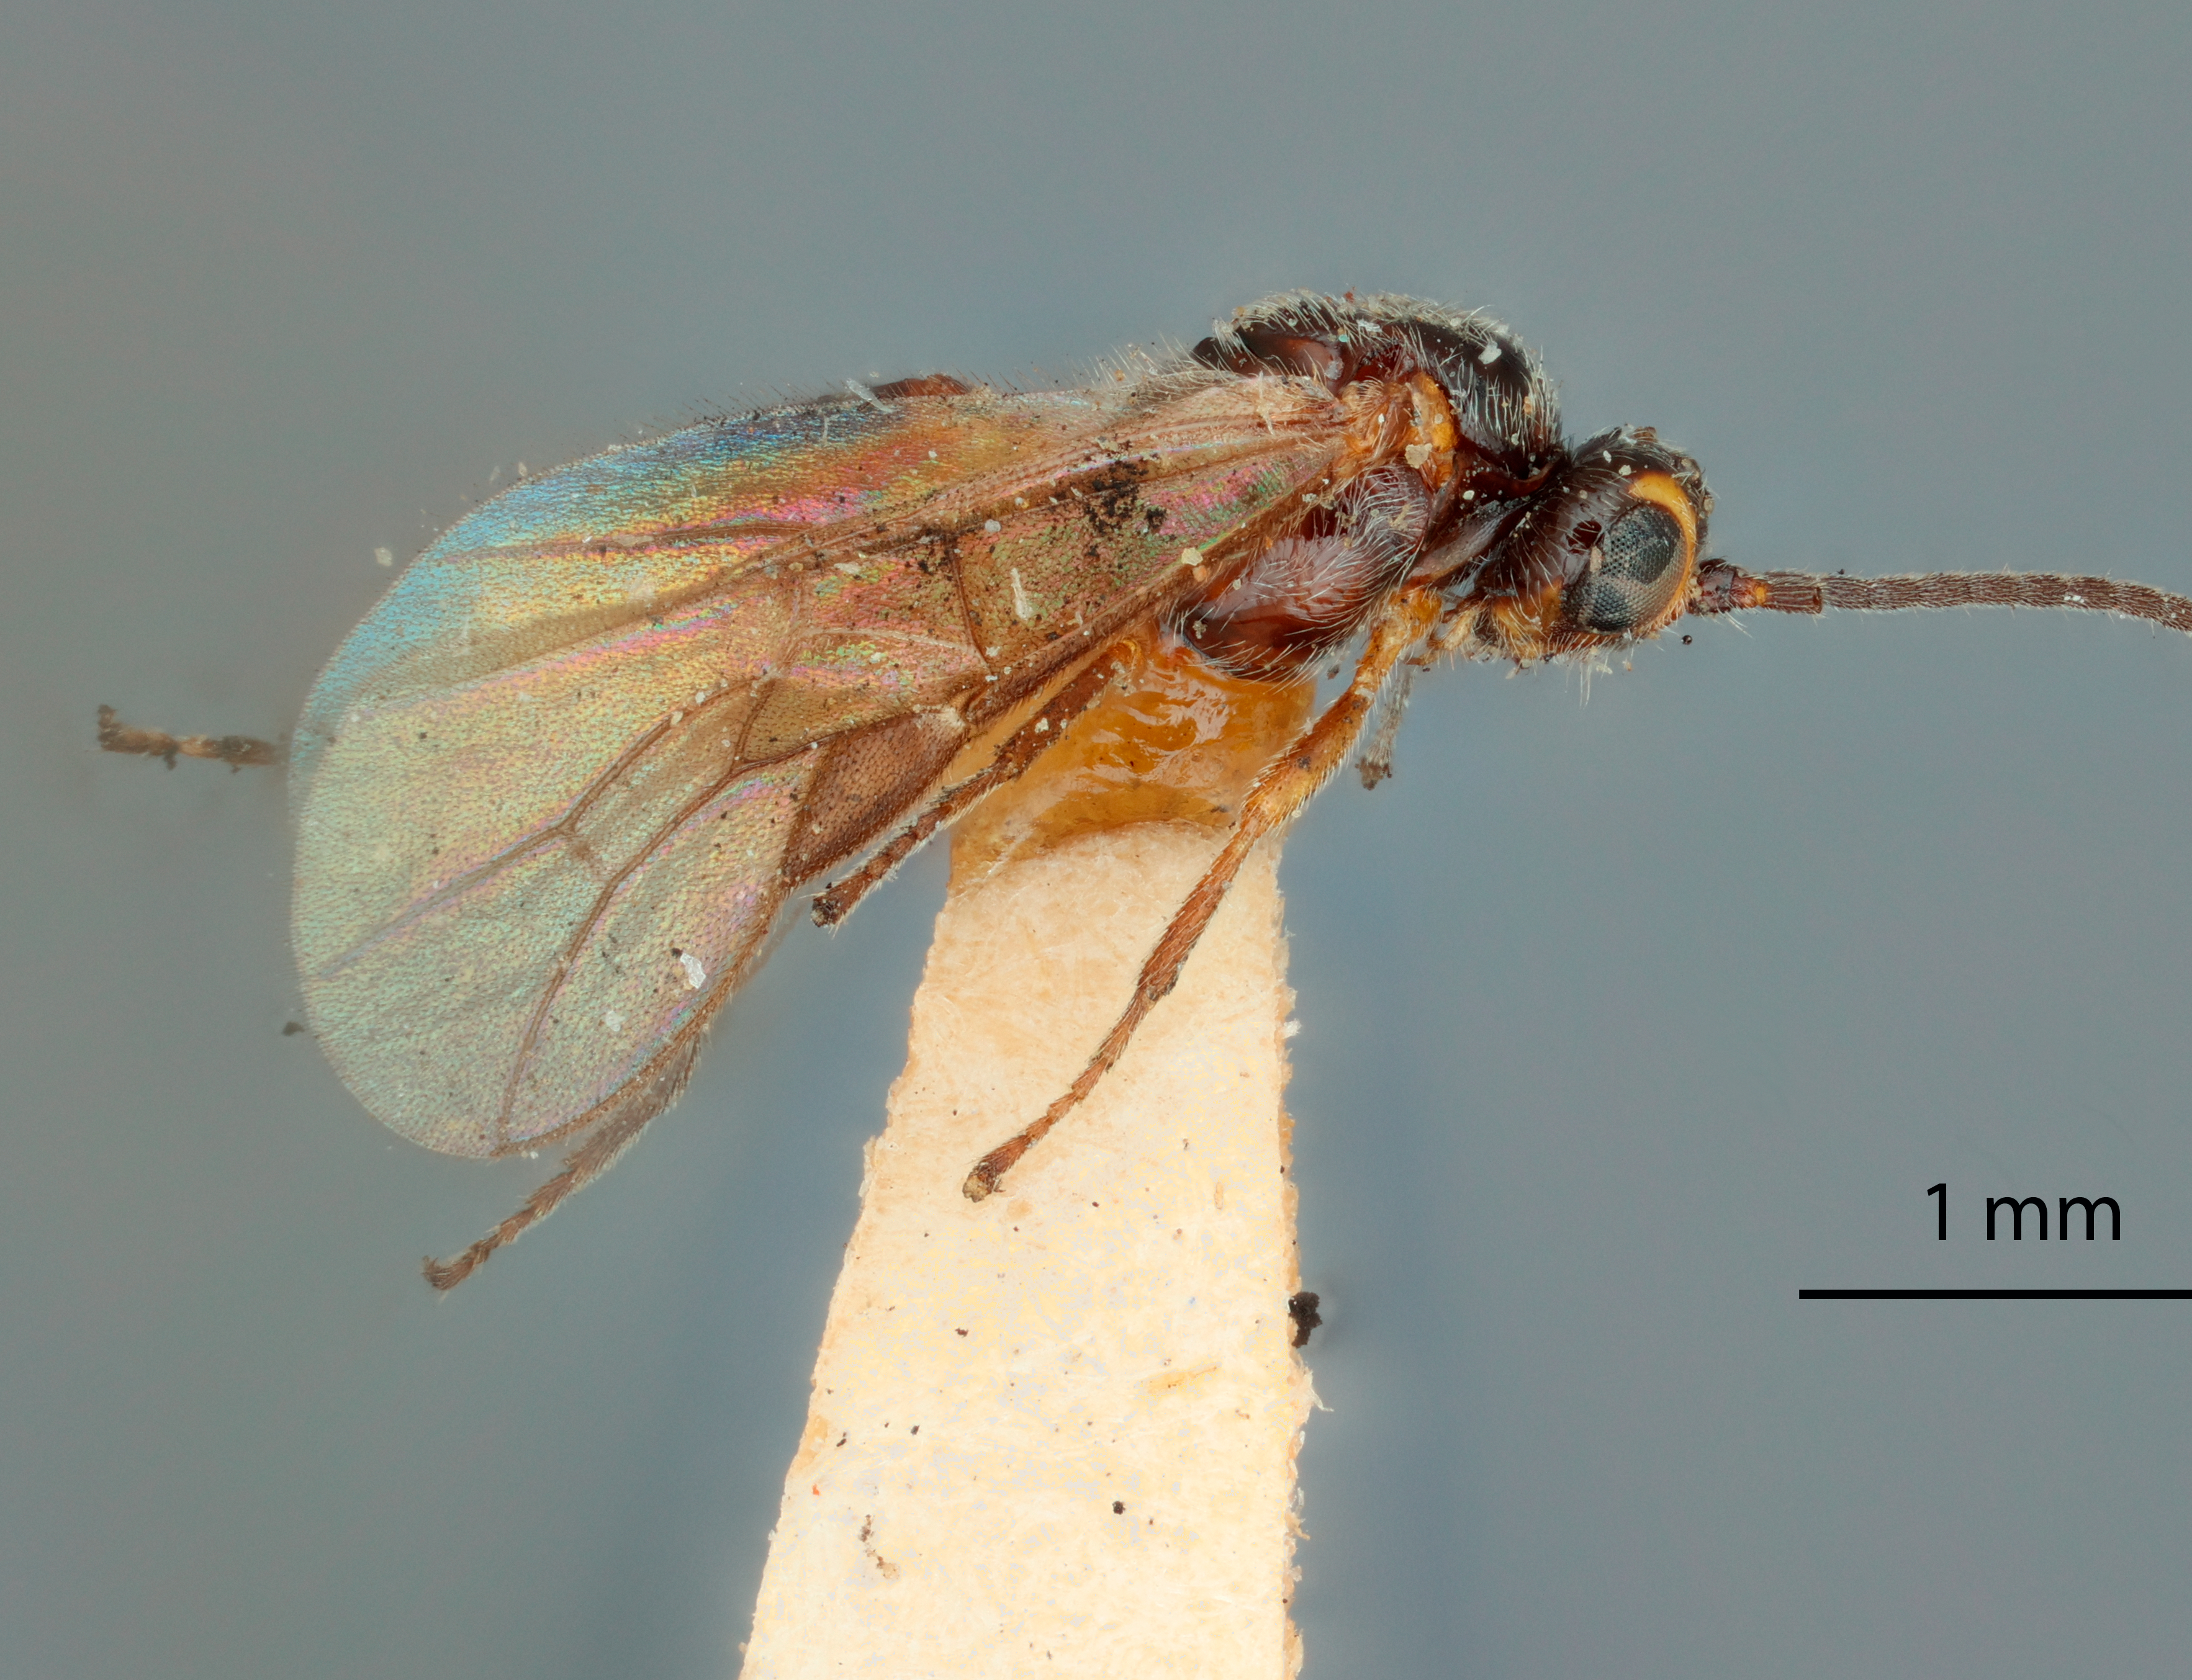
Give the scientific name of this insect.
Habrobracon politiventris
